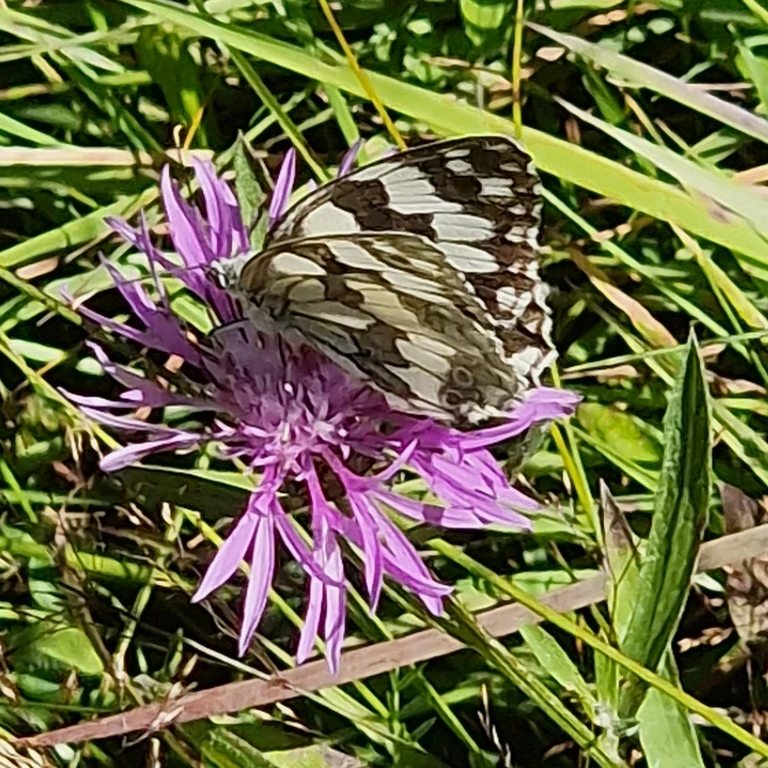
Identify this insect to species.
Melanargia galathea
